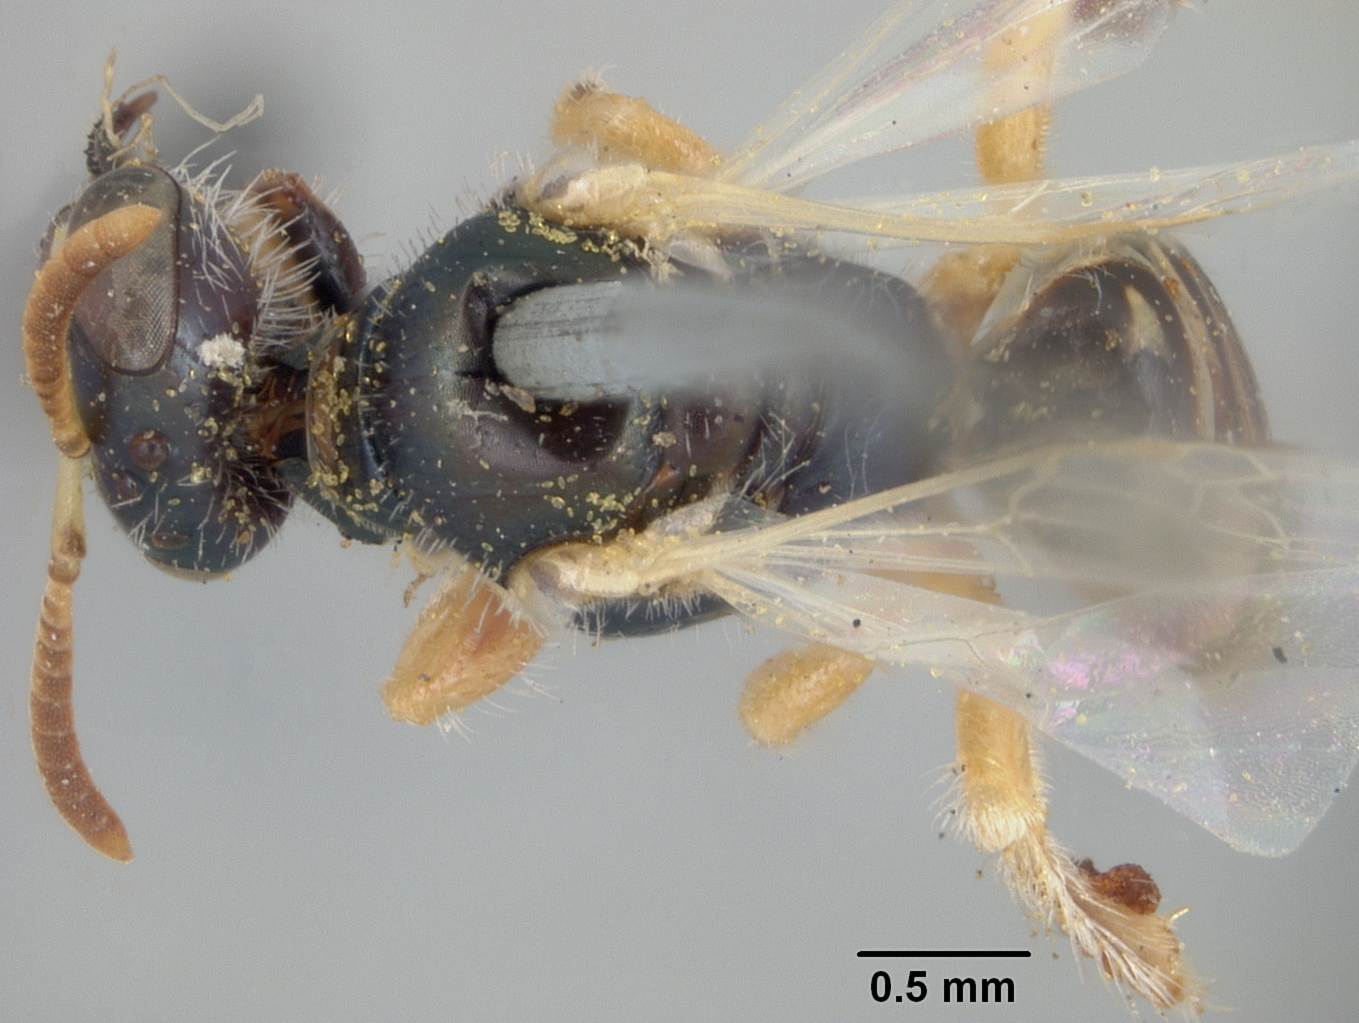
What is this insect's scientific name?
Perdita pallidior
